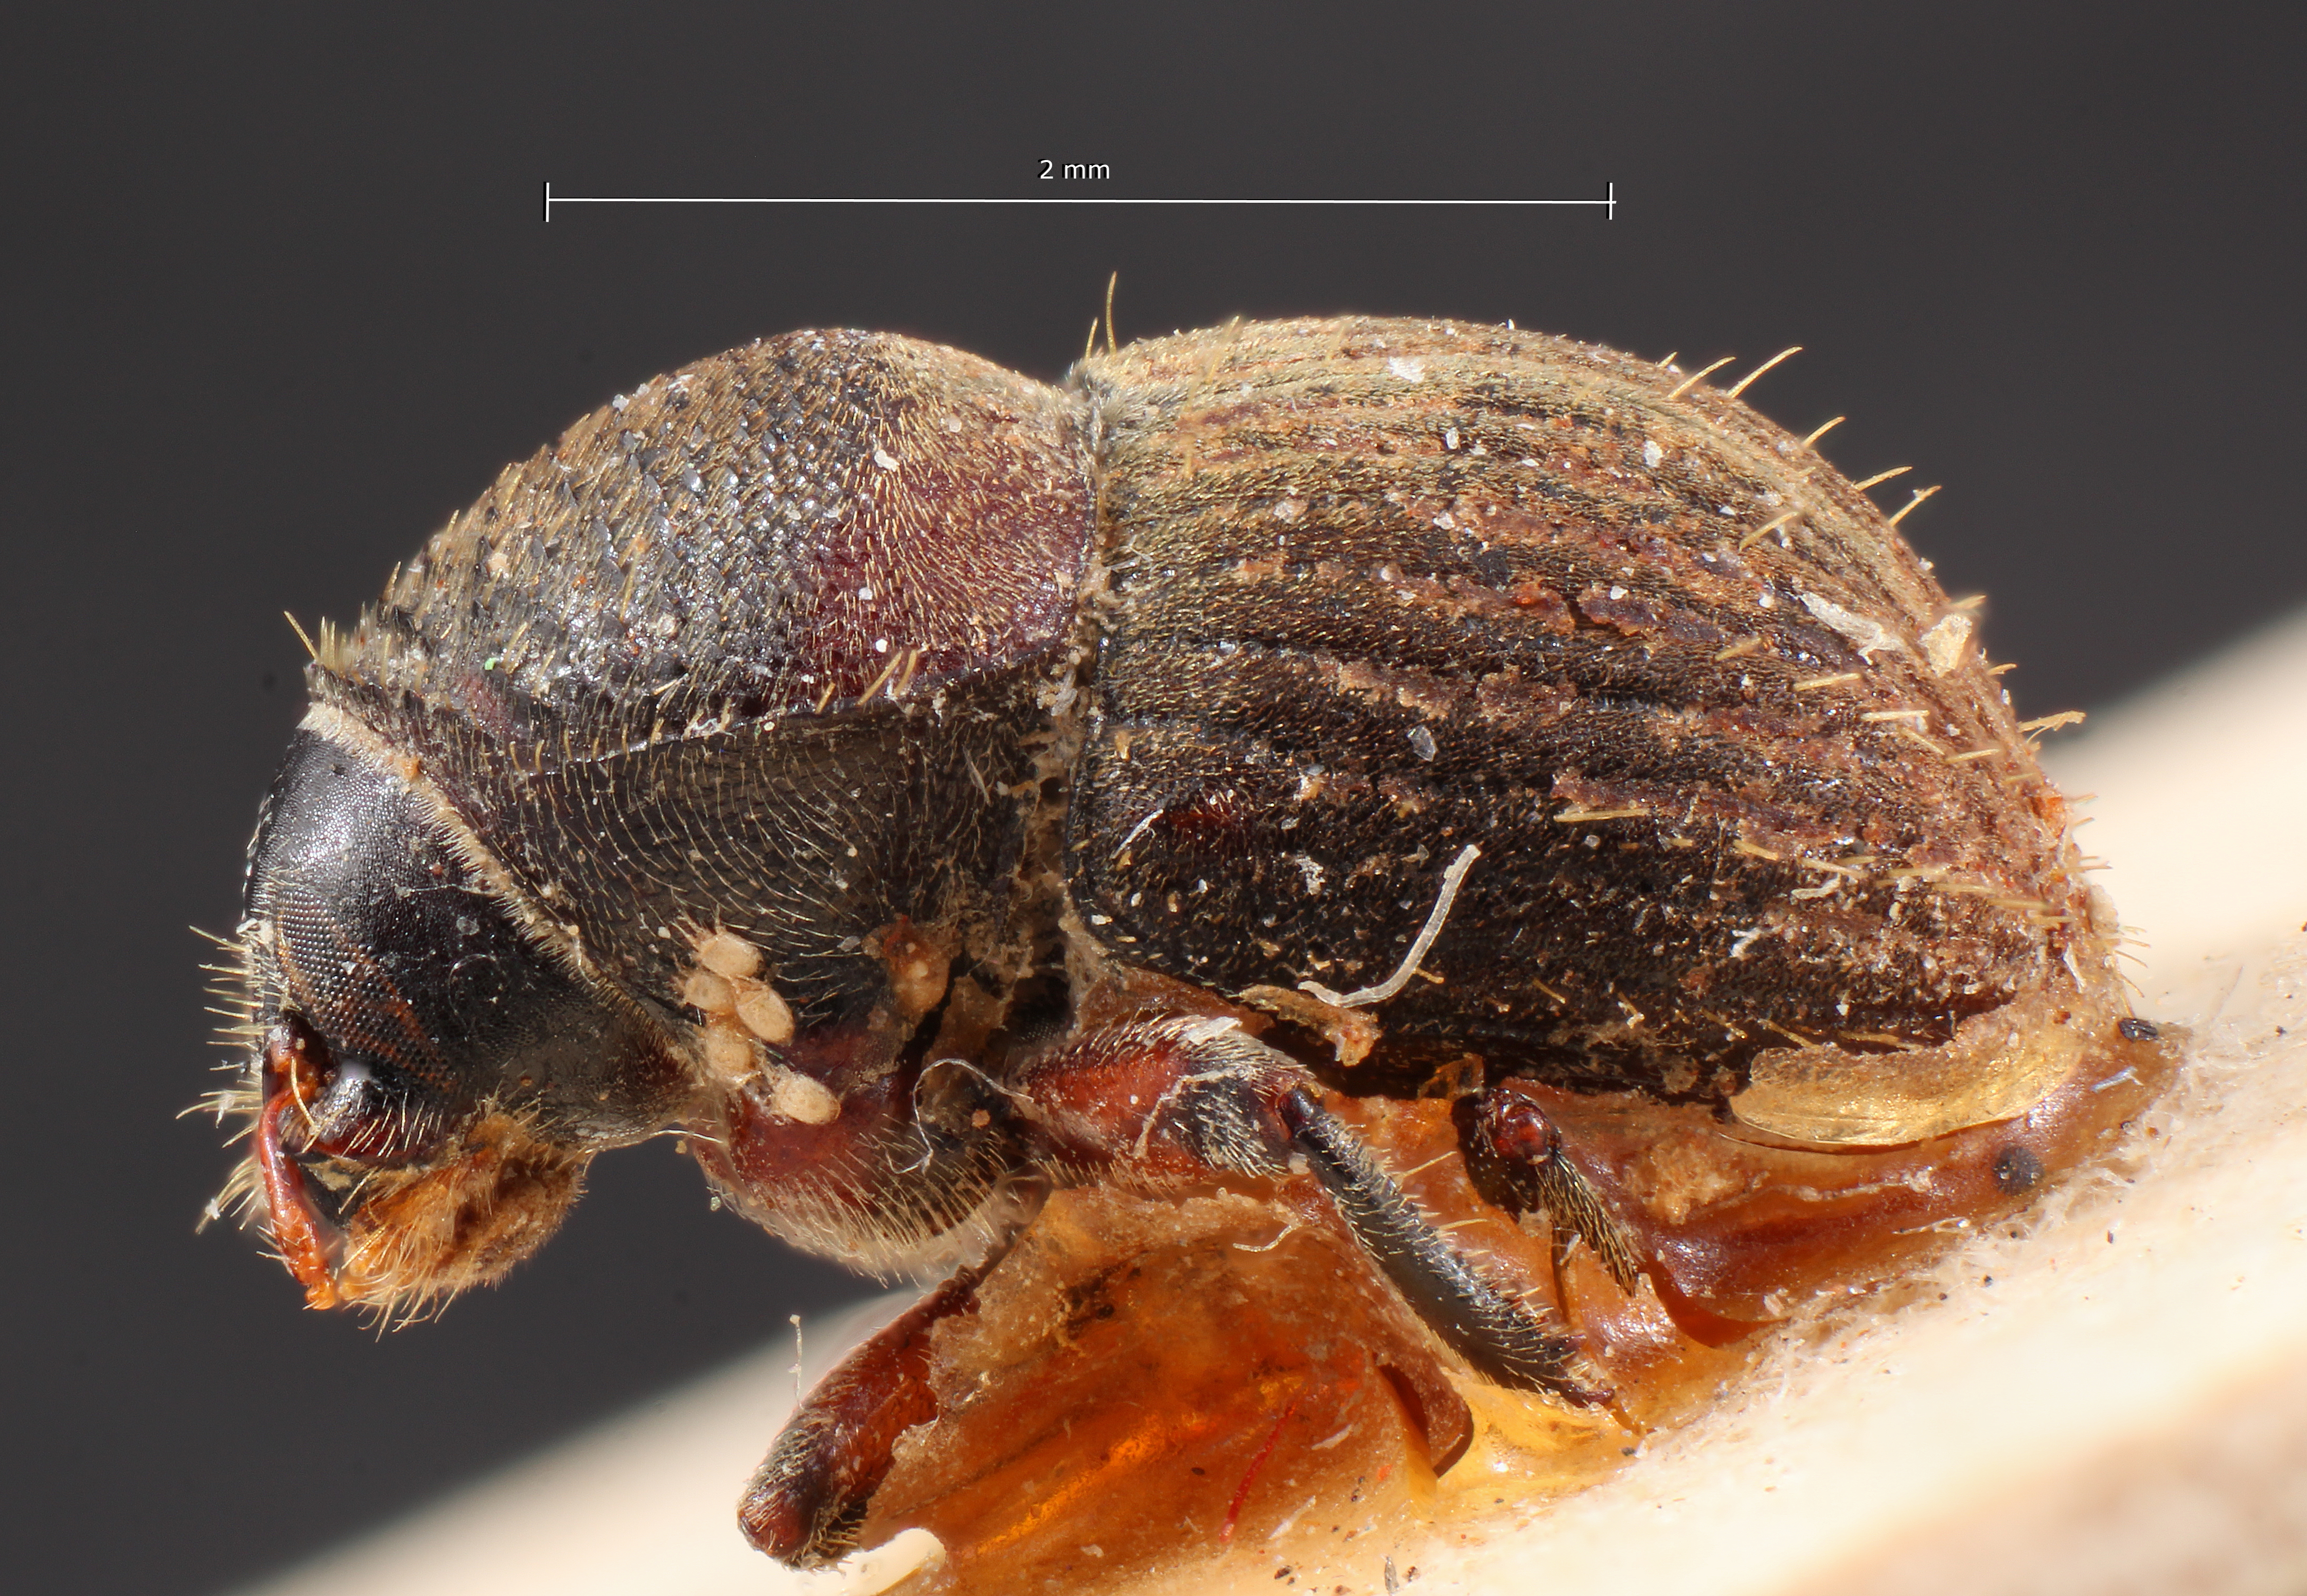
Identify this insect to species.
Problechilus brevis
